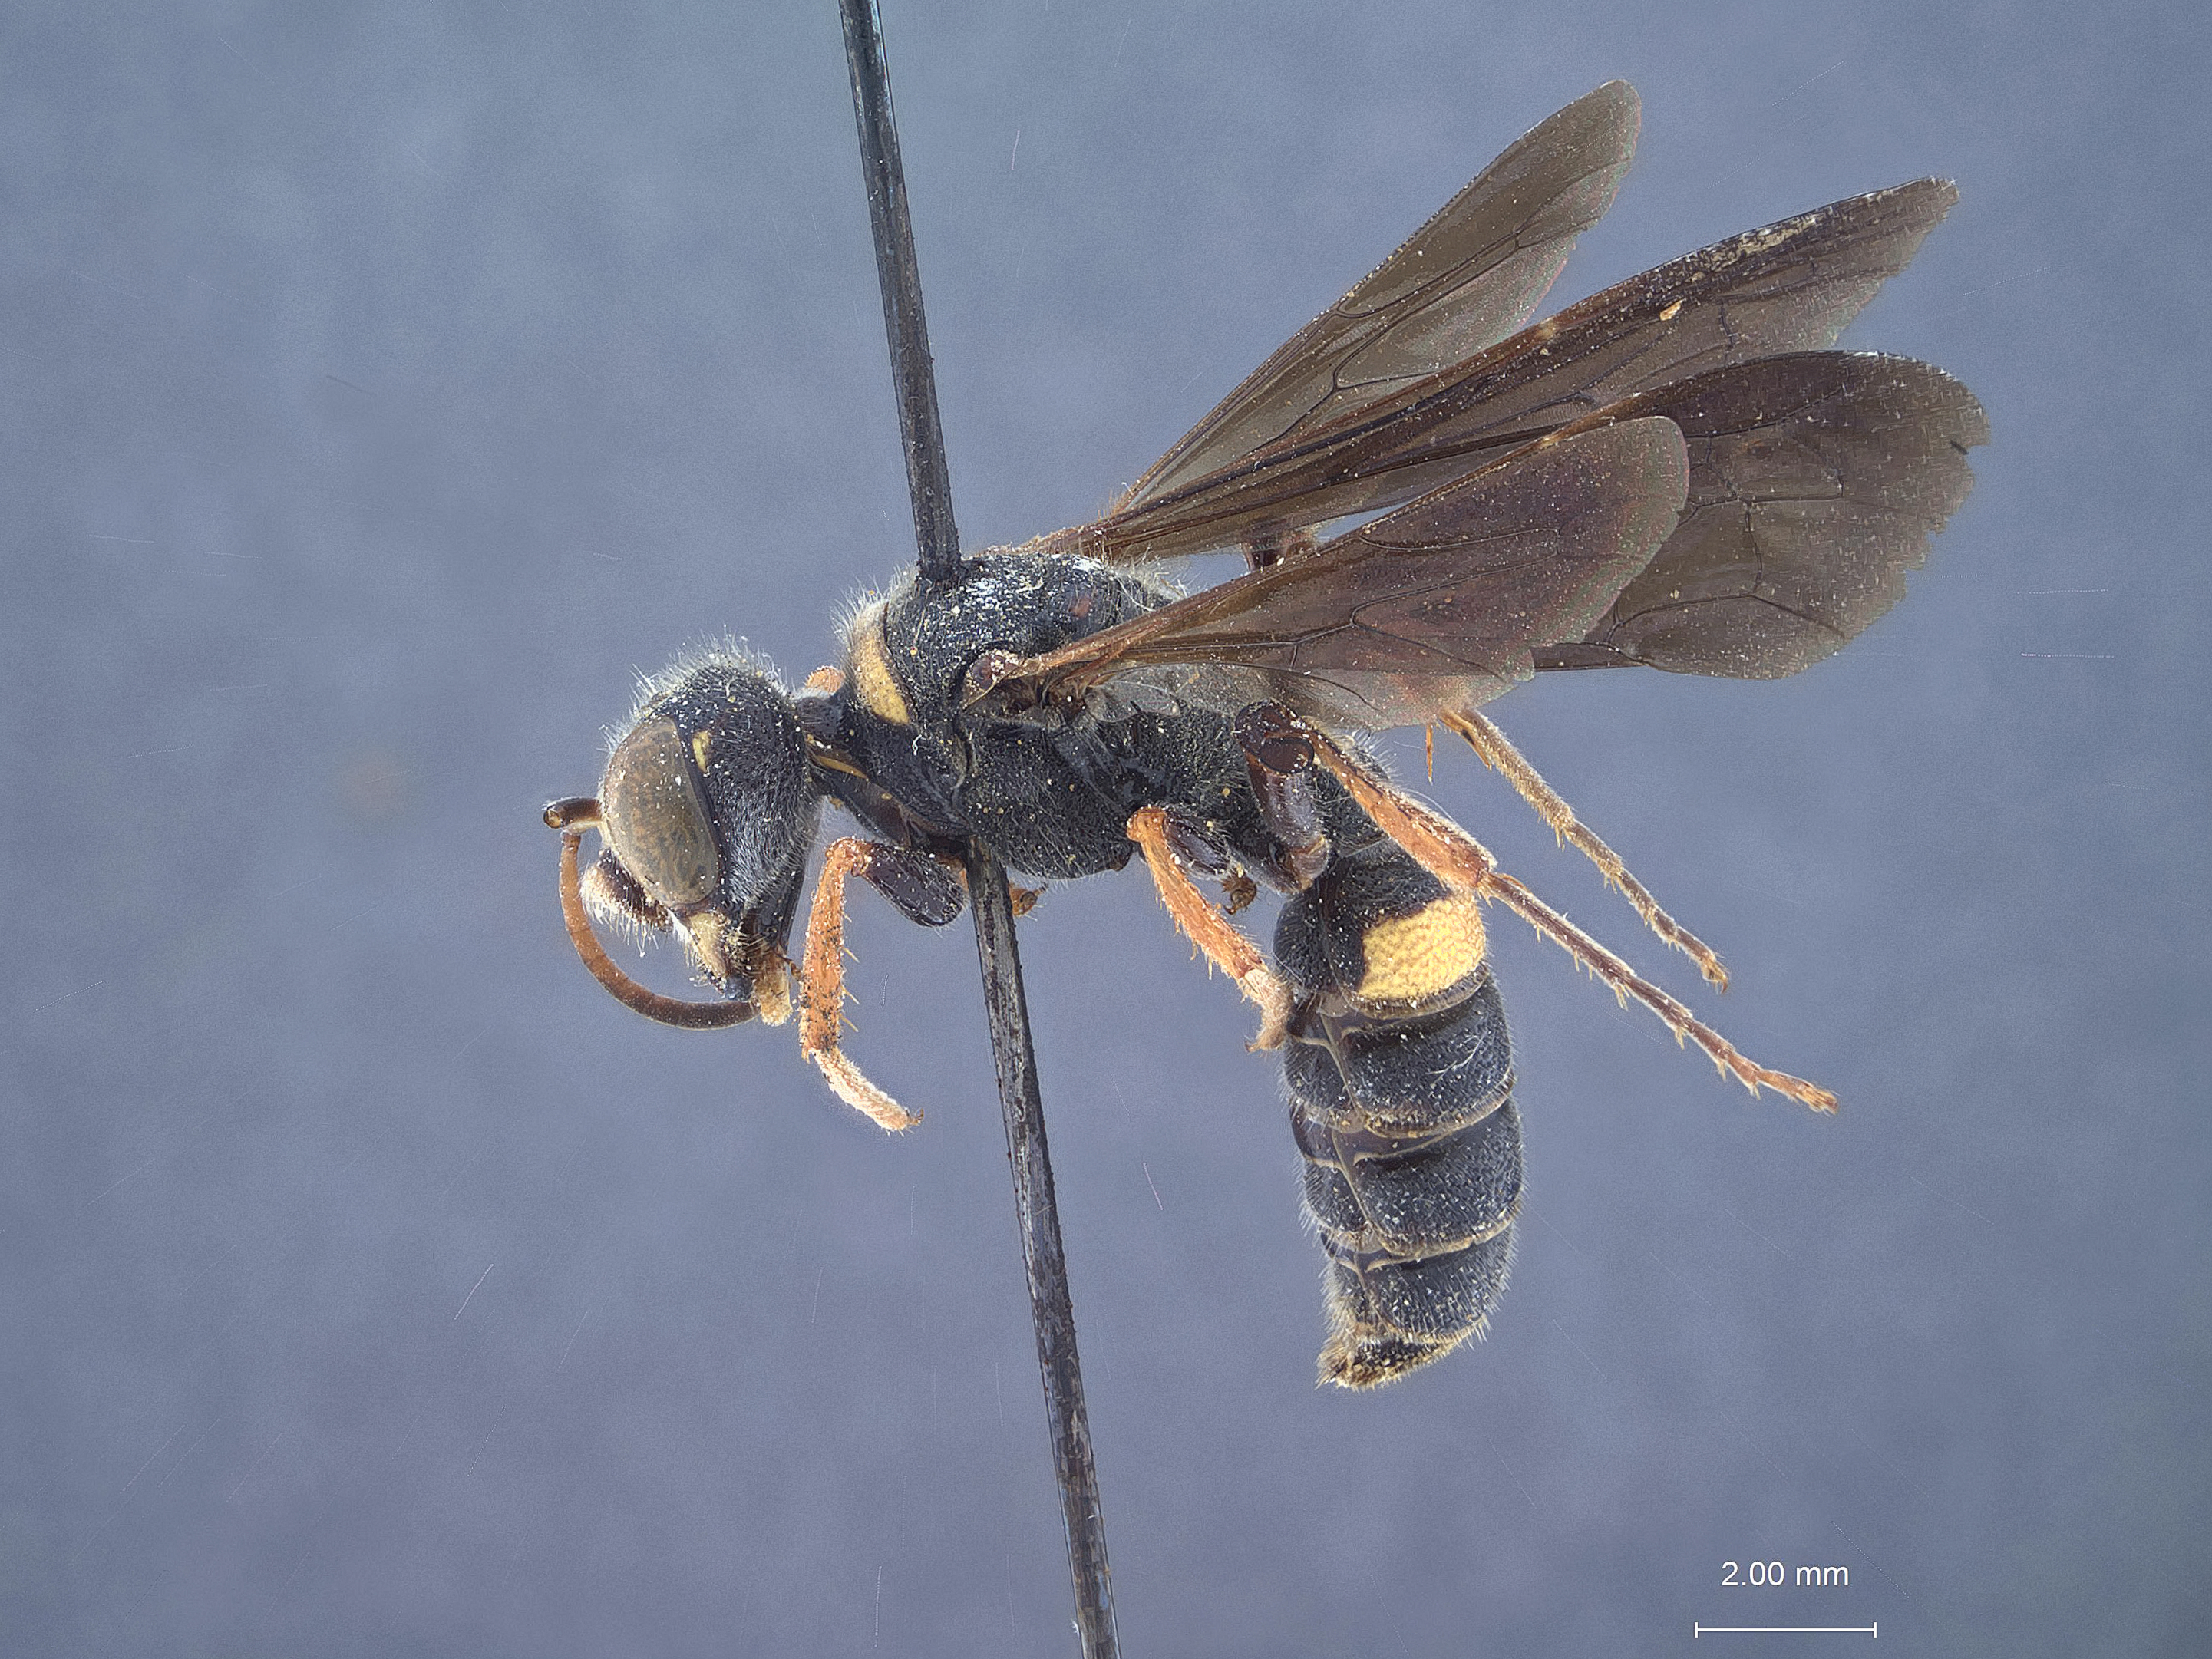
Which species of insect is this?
Cerceris natallenus
